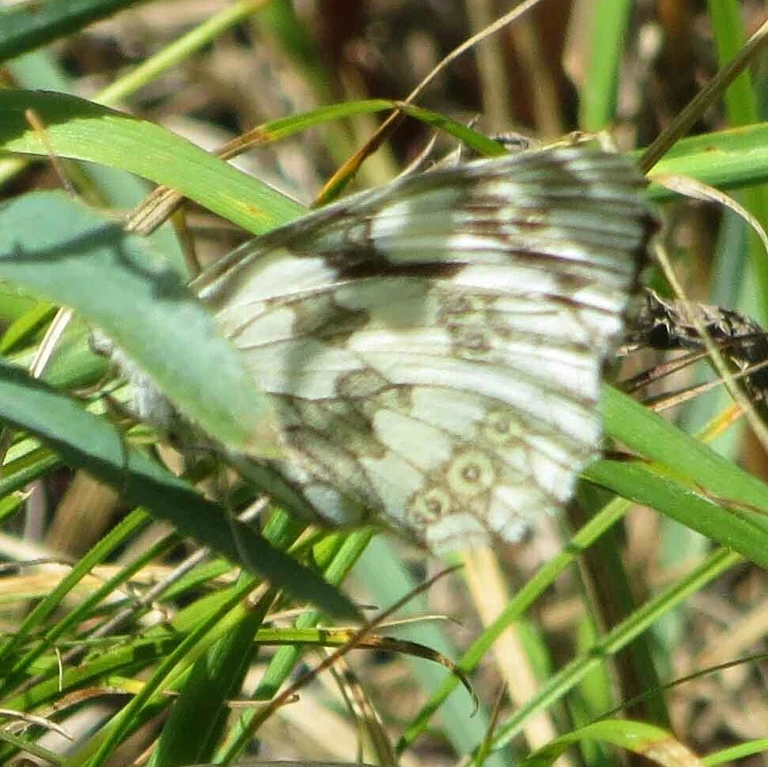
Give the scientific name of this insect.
Melanargia galathea
